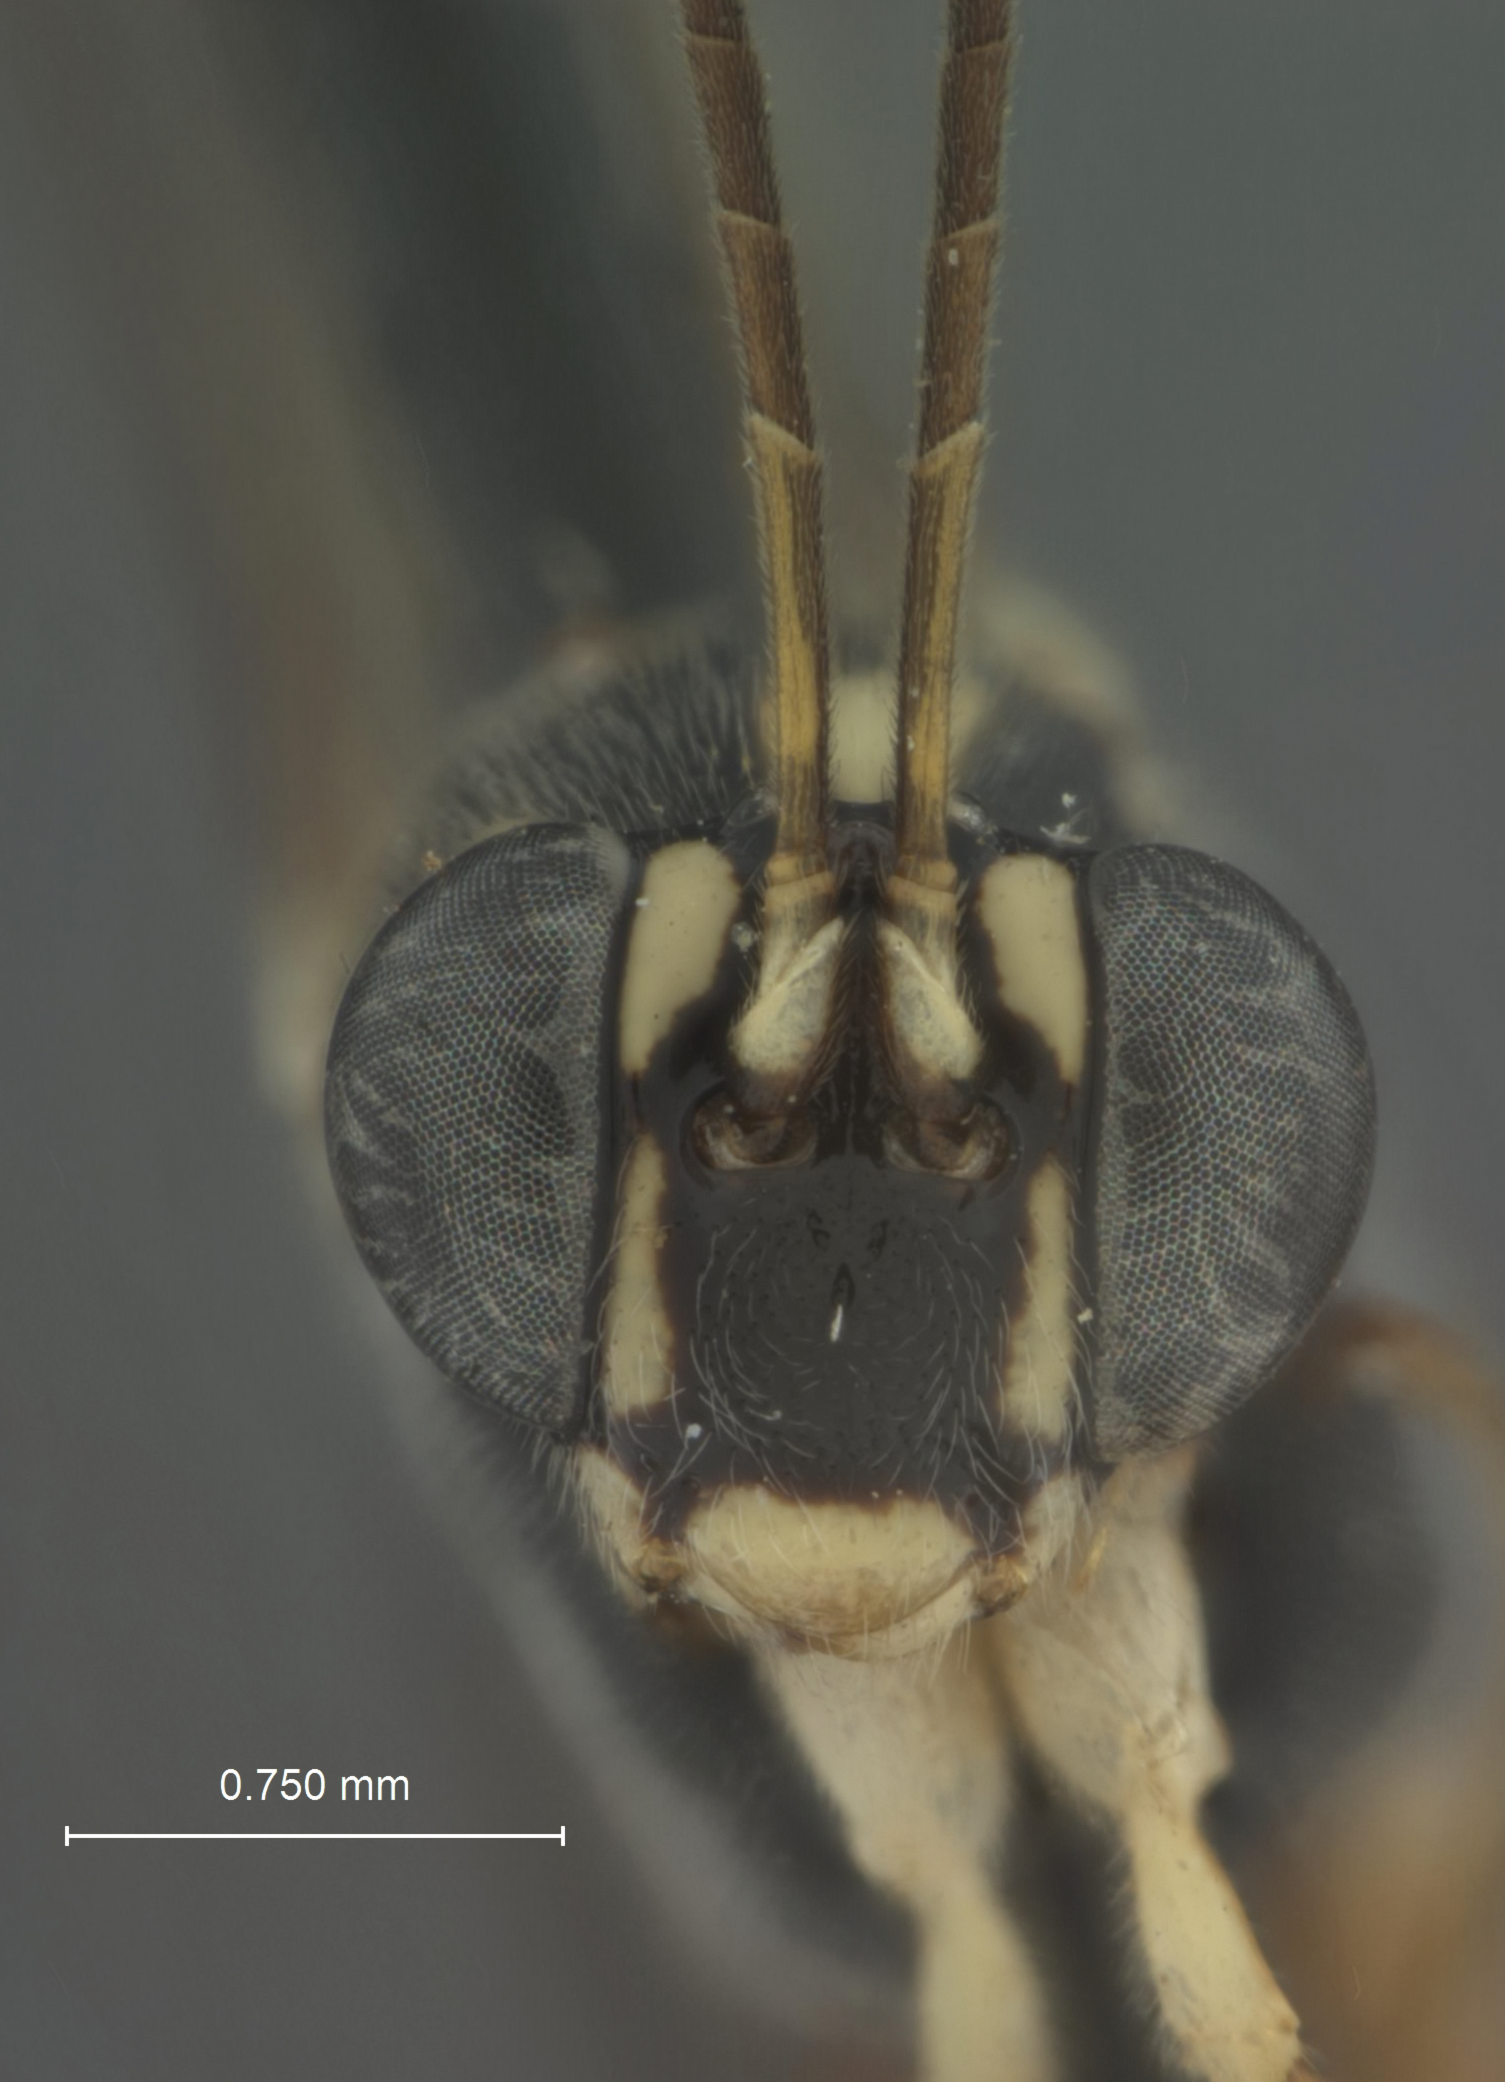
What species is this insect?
Atropha clypearia
